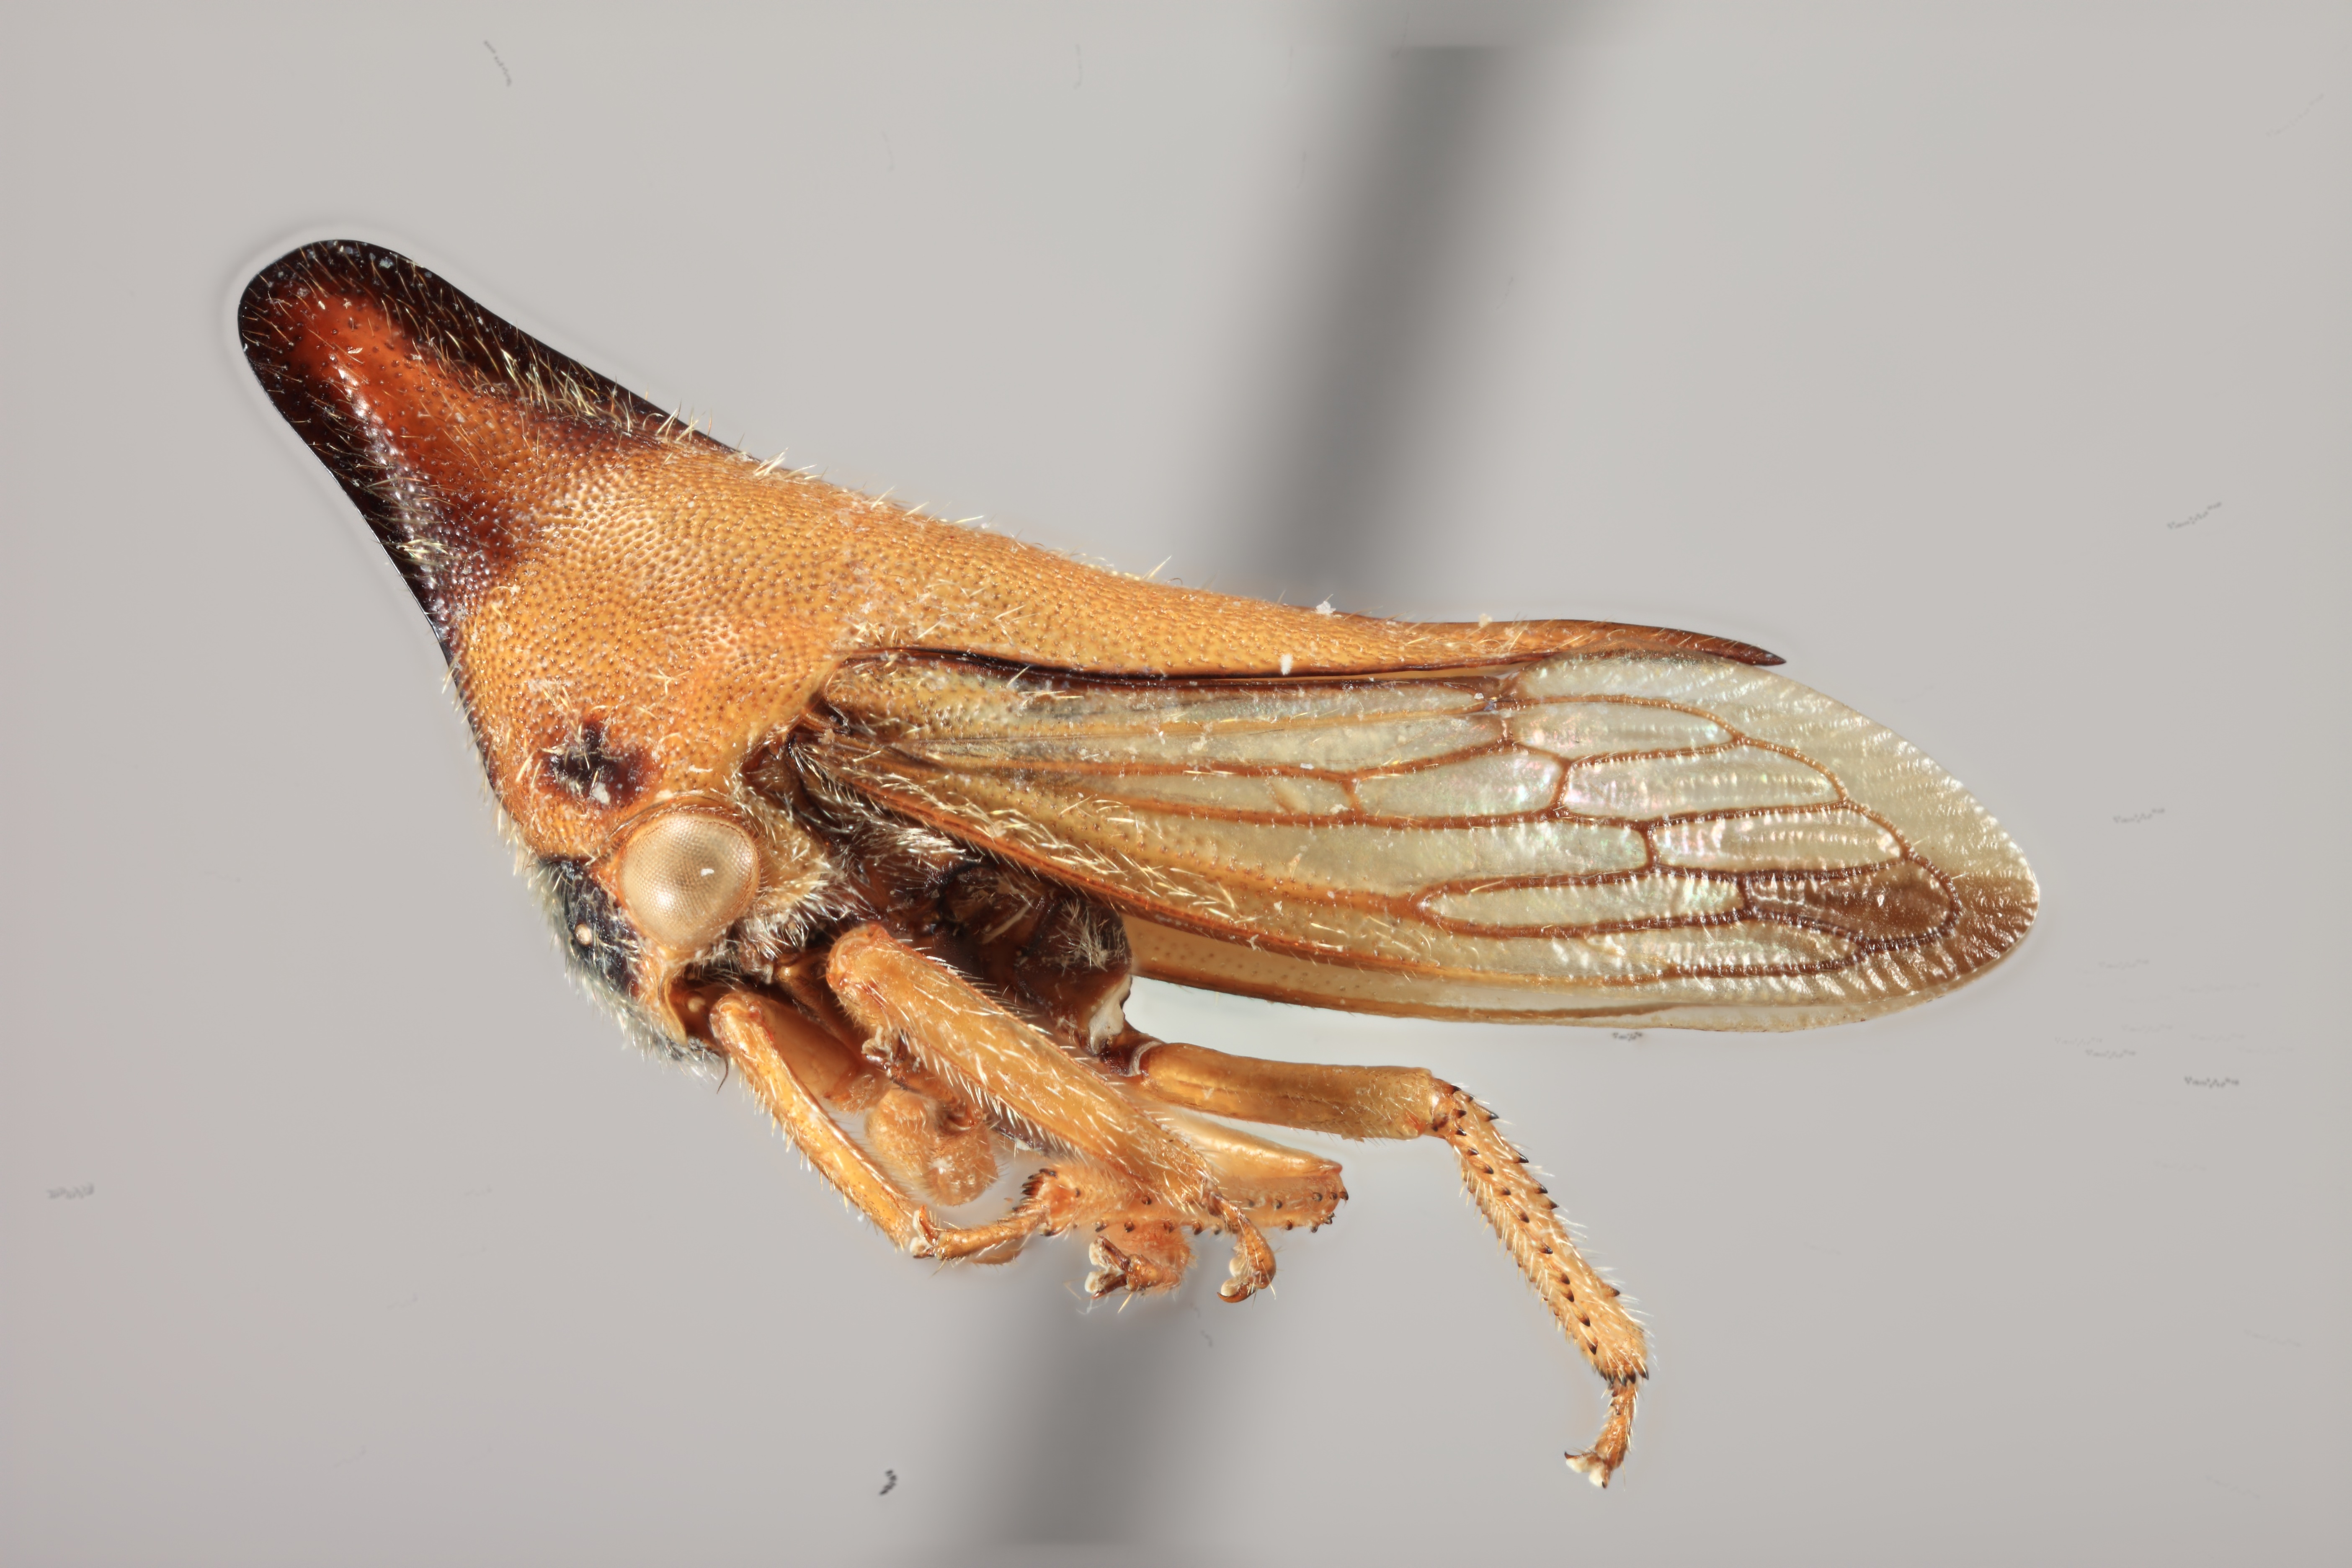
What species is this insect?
Aconophora elongatiformis
